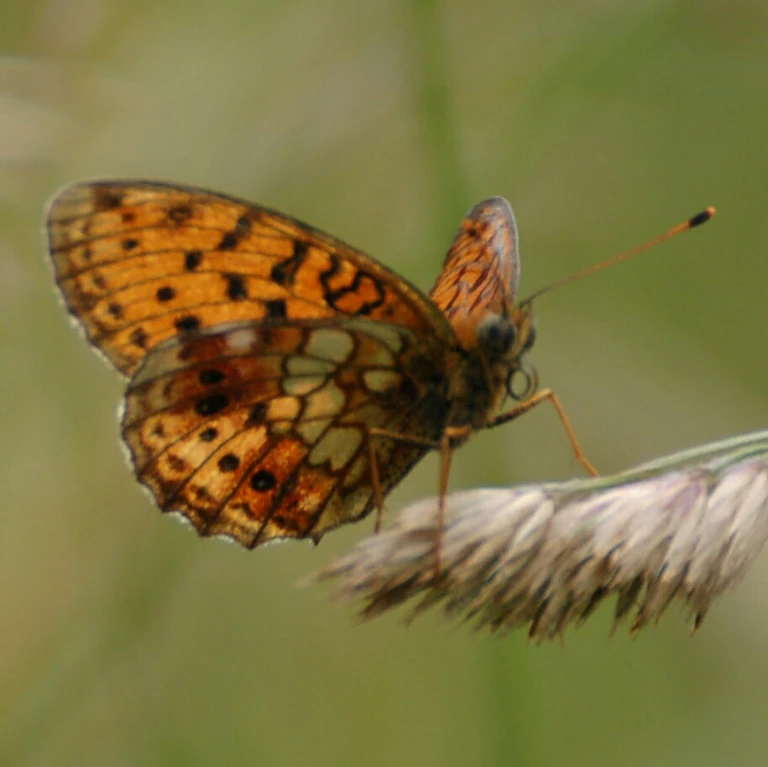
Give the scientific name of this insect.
Brenthis ino
